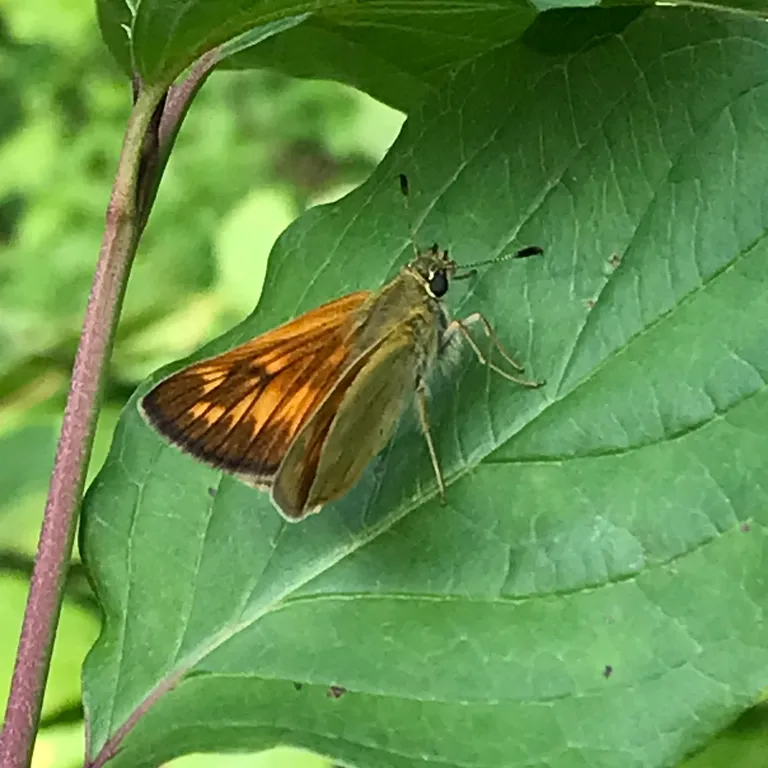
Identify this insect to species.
Ochlodes sylvanus (also Ochlodes venata)
